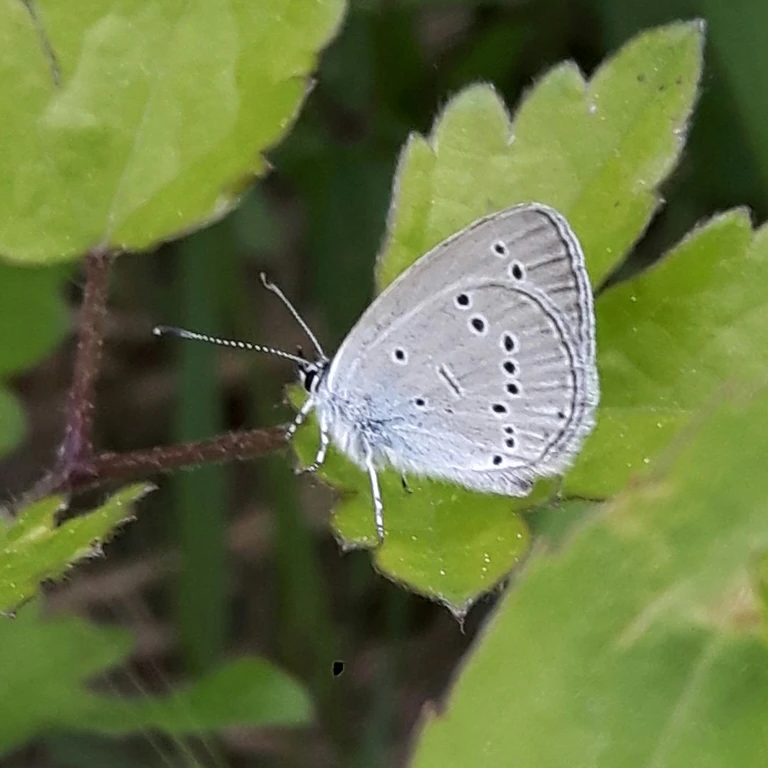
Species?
Cupido minimus
